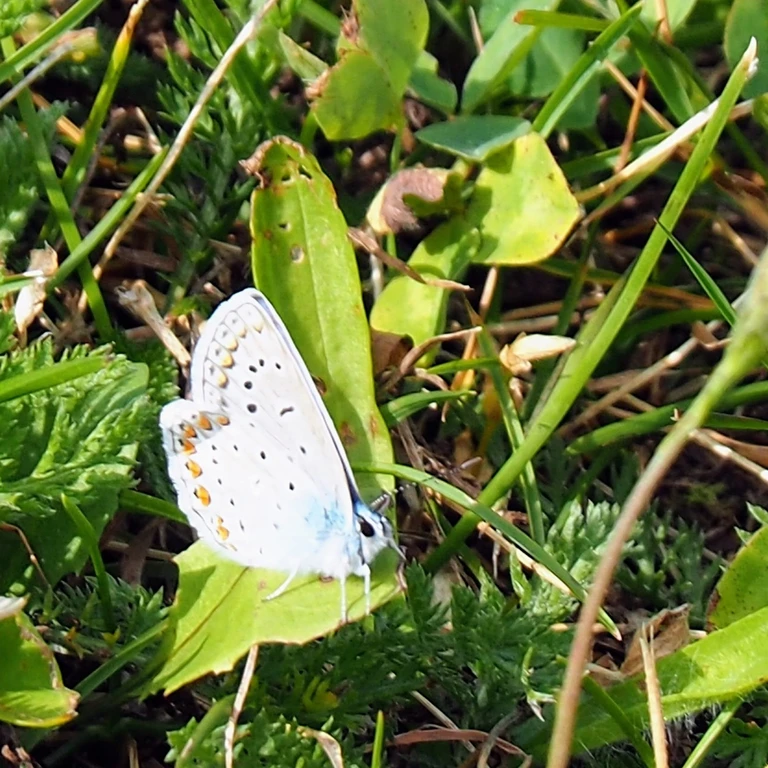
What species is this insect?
Polyommatus icarus
